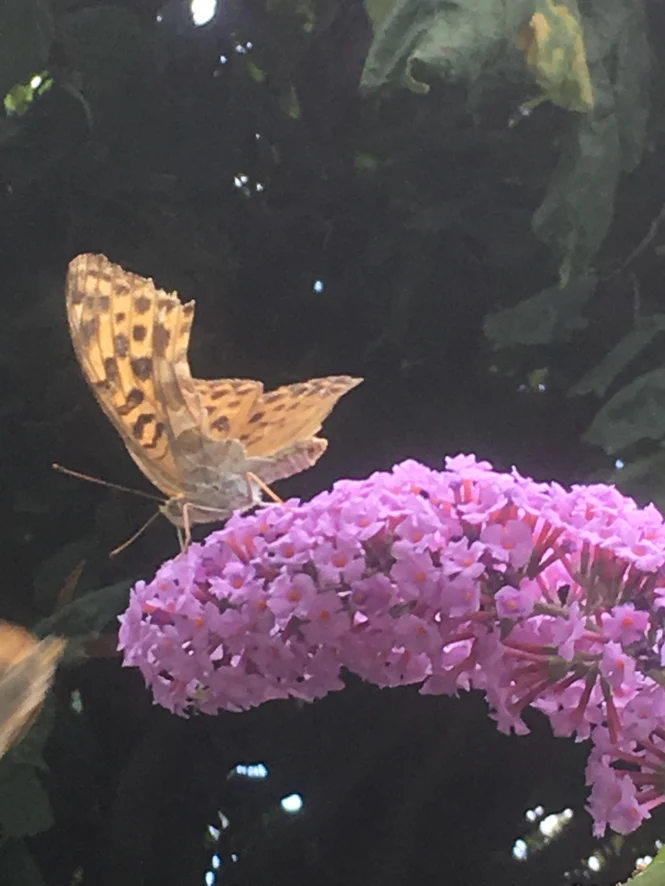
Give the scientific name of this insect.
Argynnis paphia
